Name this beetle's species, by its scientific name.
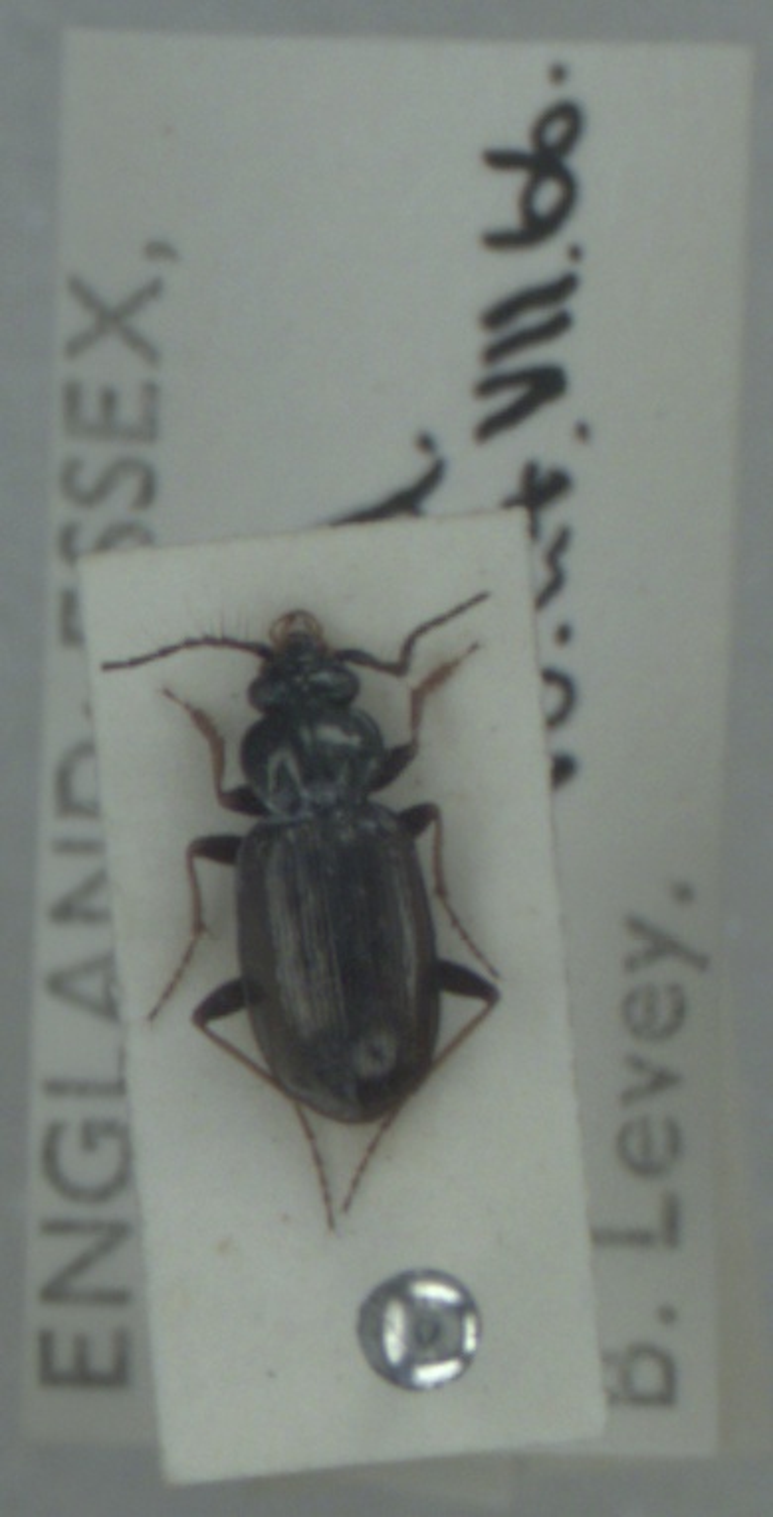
Loricera pilicornis
